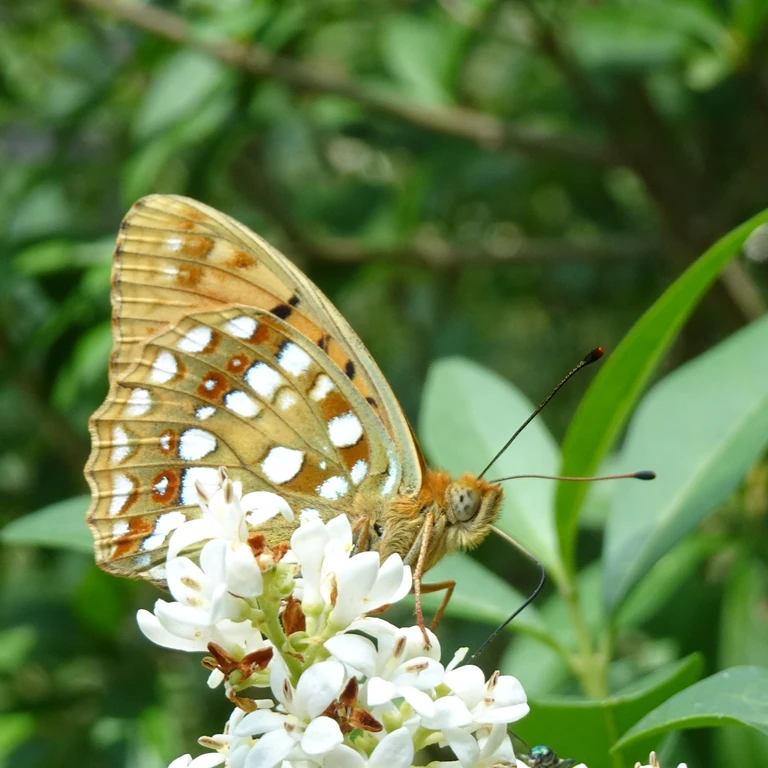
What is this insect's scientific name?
Fabriciana adippe
